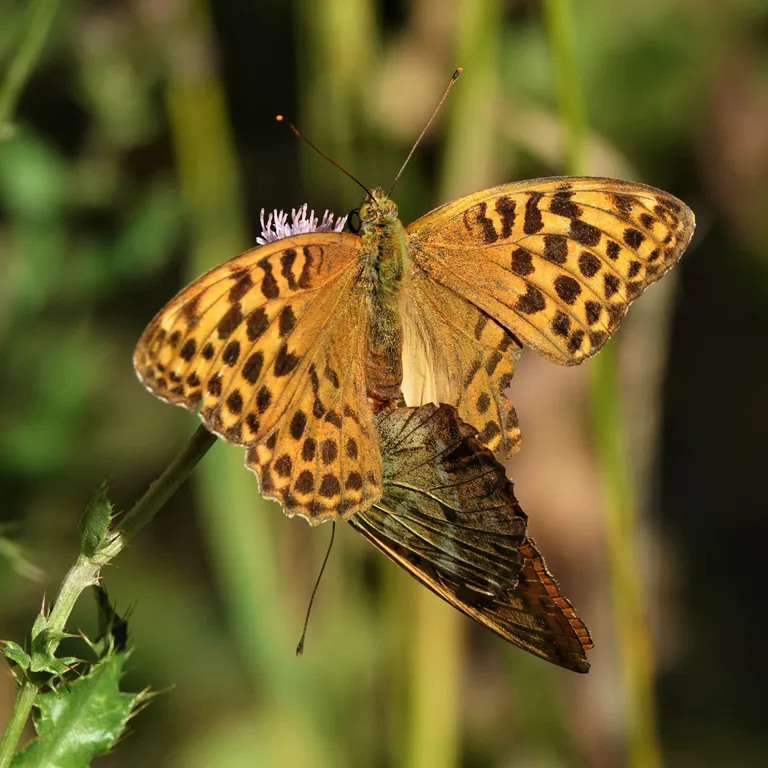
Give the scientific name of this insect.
Argynnis paphia
